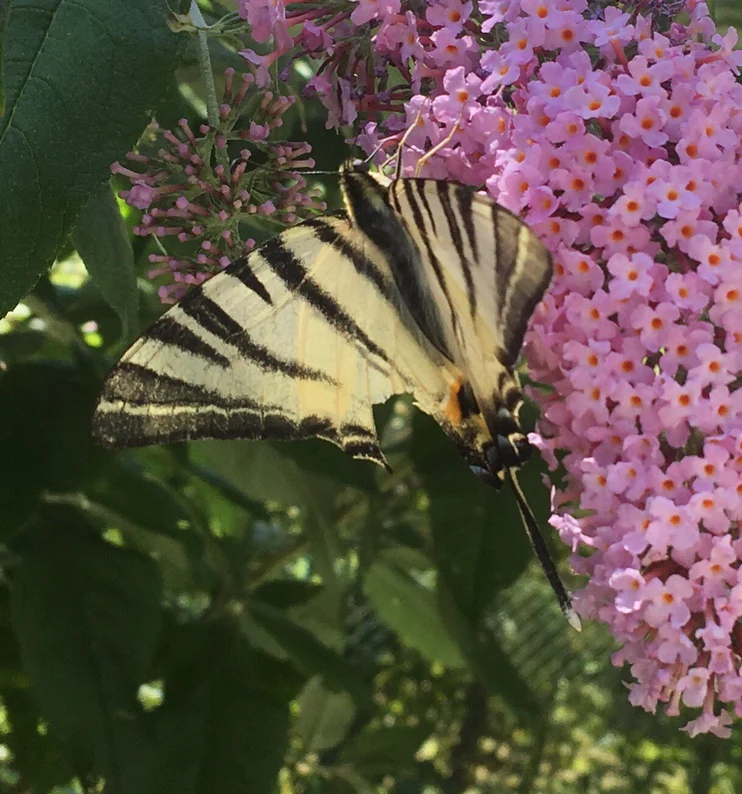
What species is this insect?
Iphiclides podalirius
